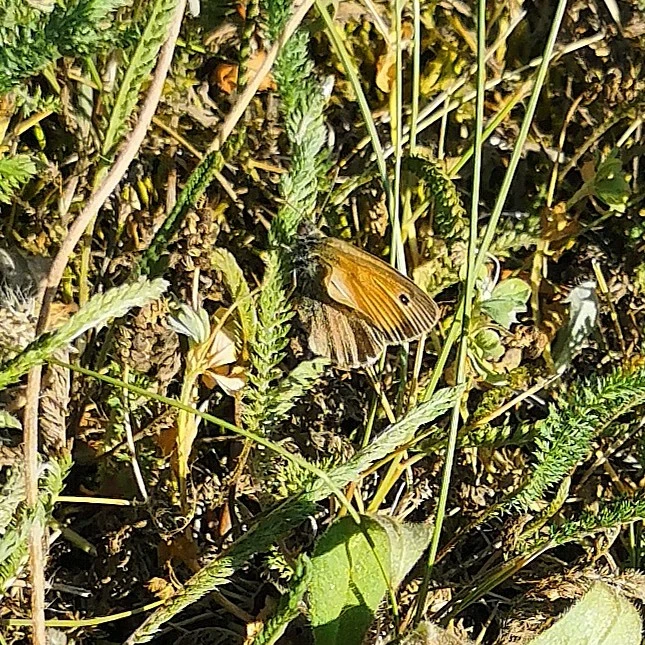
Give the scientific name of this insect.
Coenonympha pamphilus
